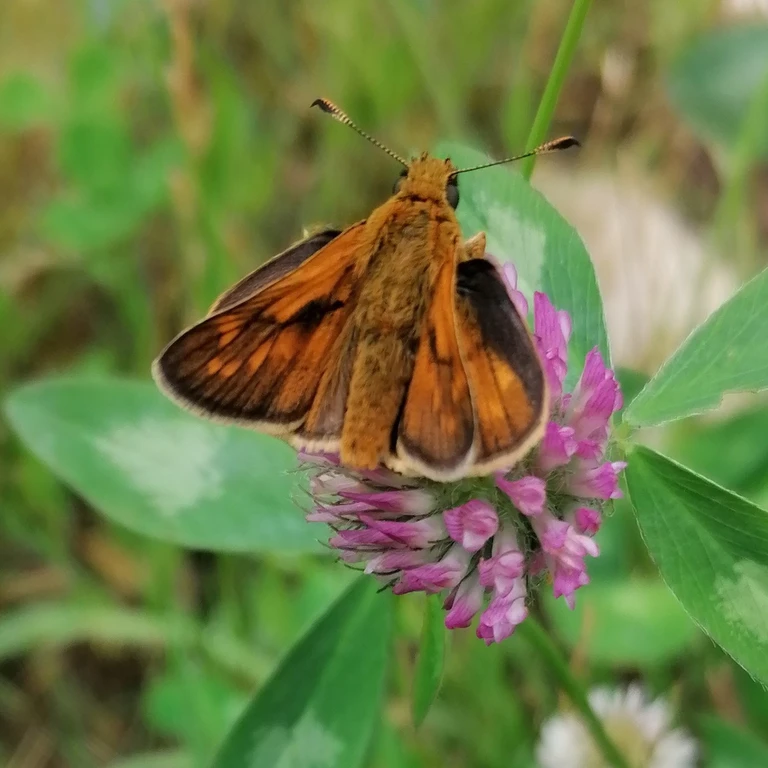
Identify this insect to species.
Ochlodes sylvanus (also Ochlodes venata)
